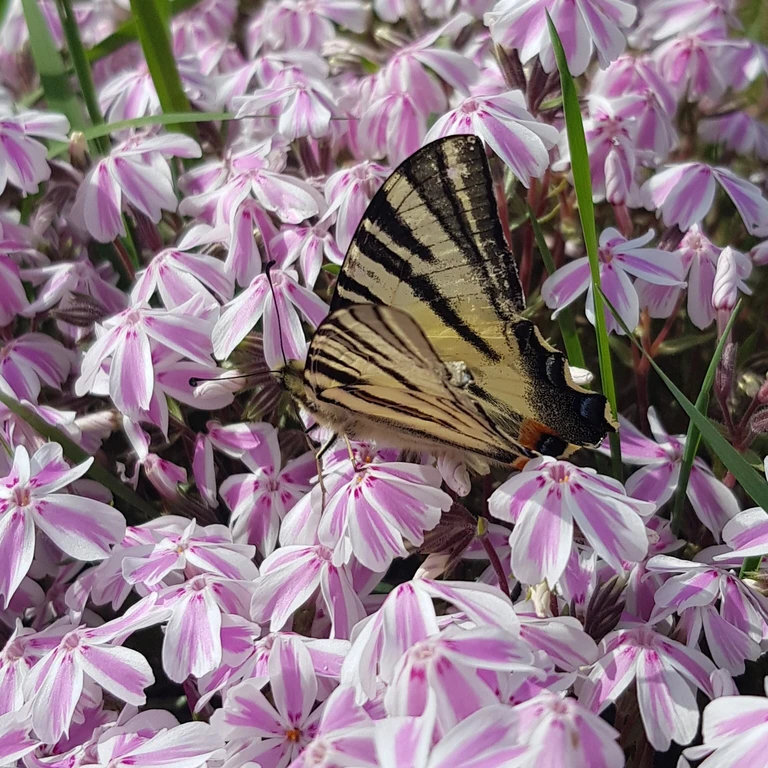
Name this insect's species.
Iphiclides podalirius
